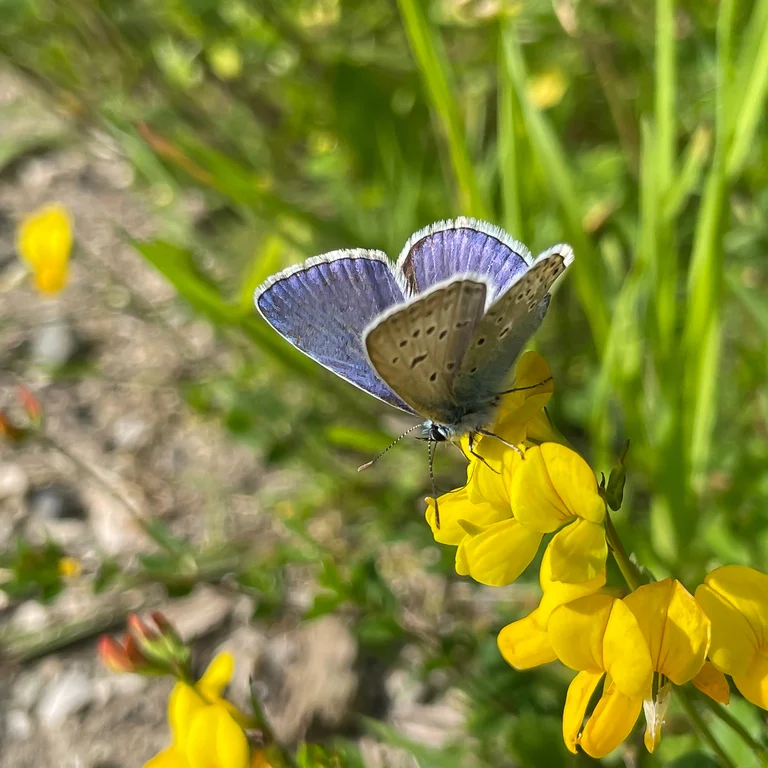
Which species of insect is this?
Polyommatus icarus
